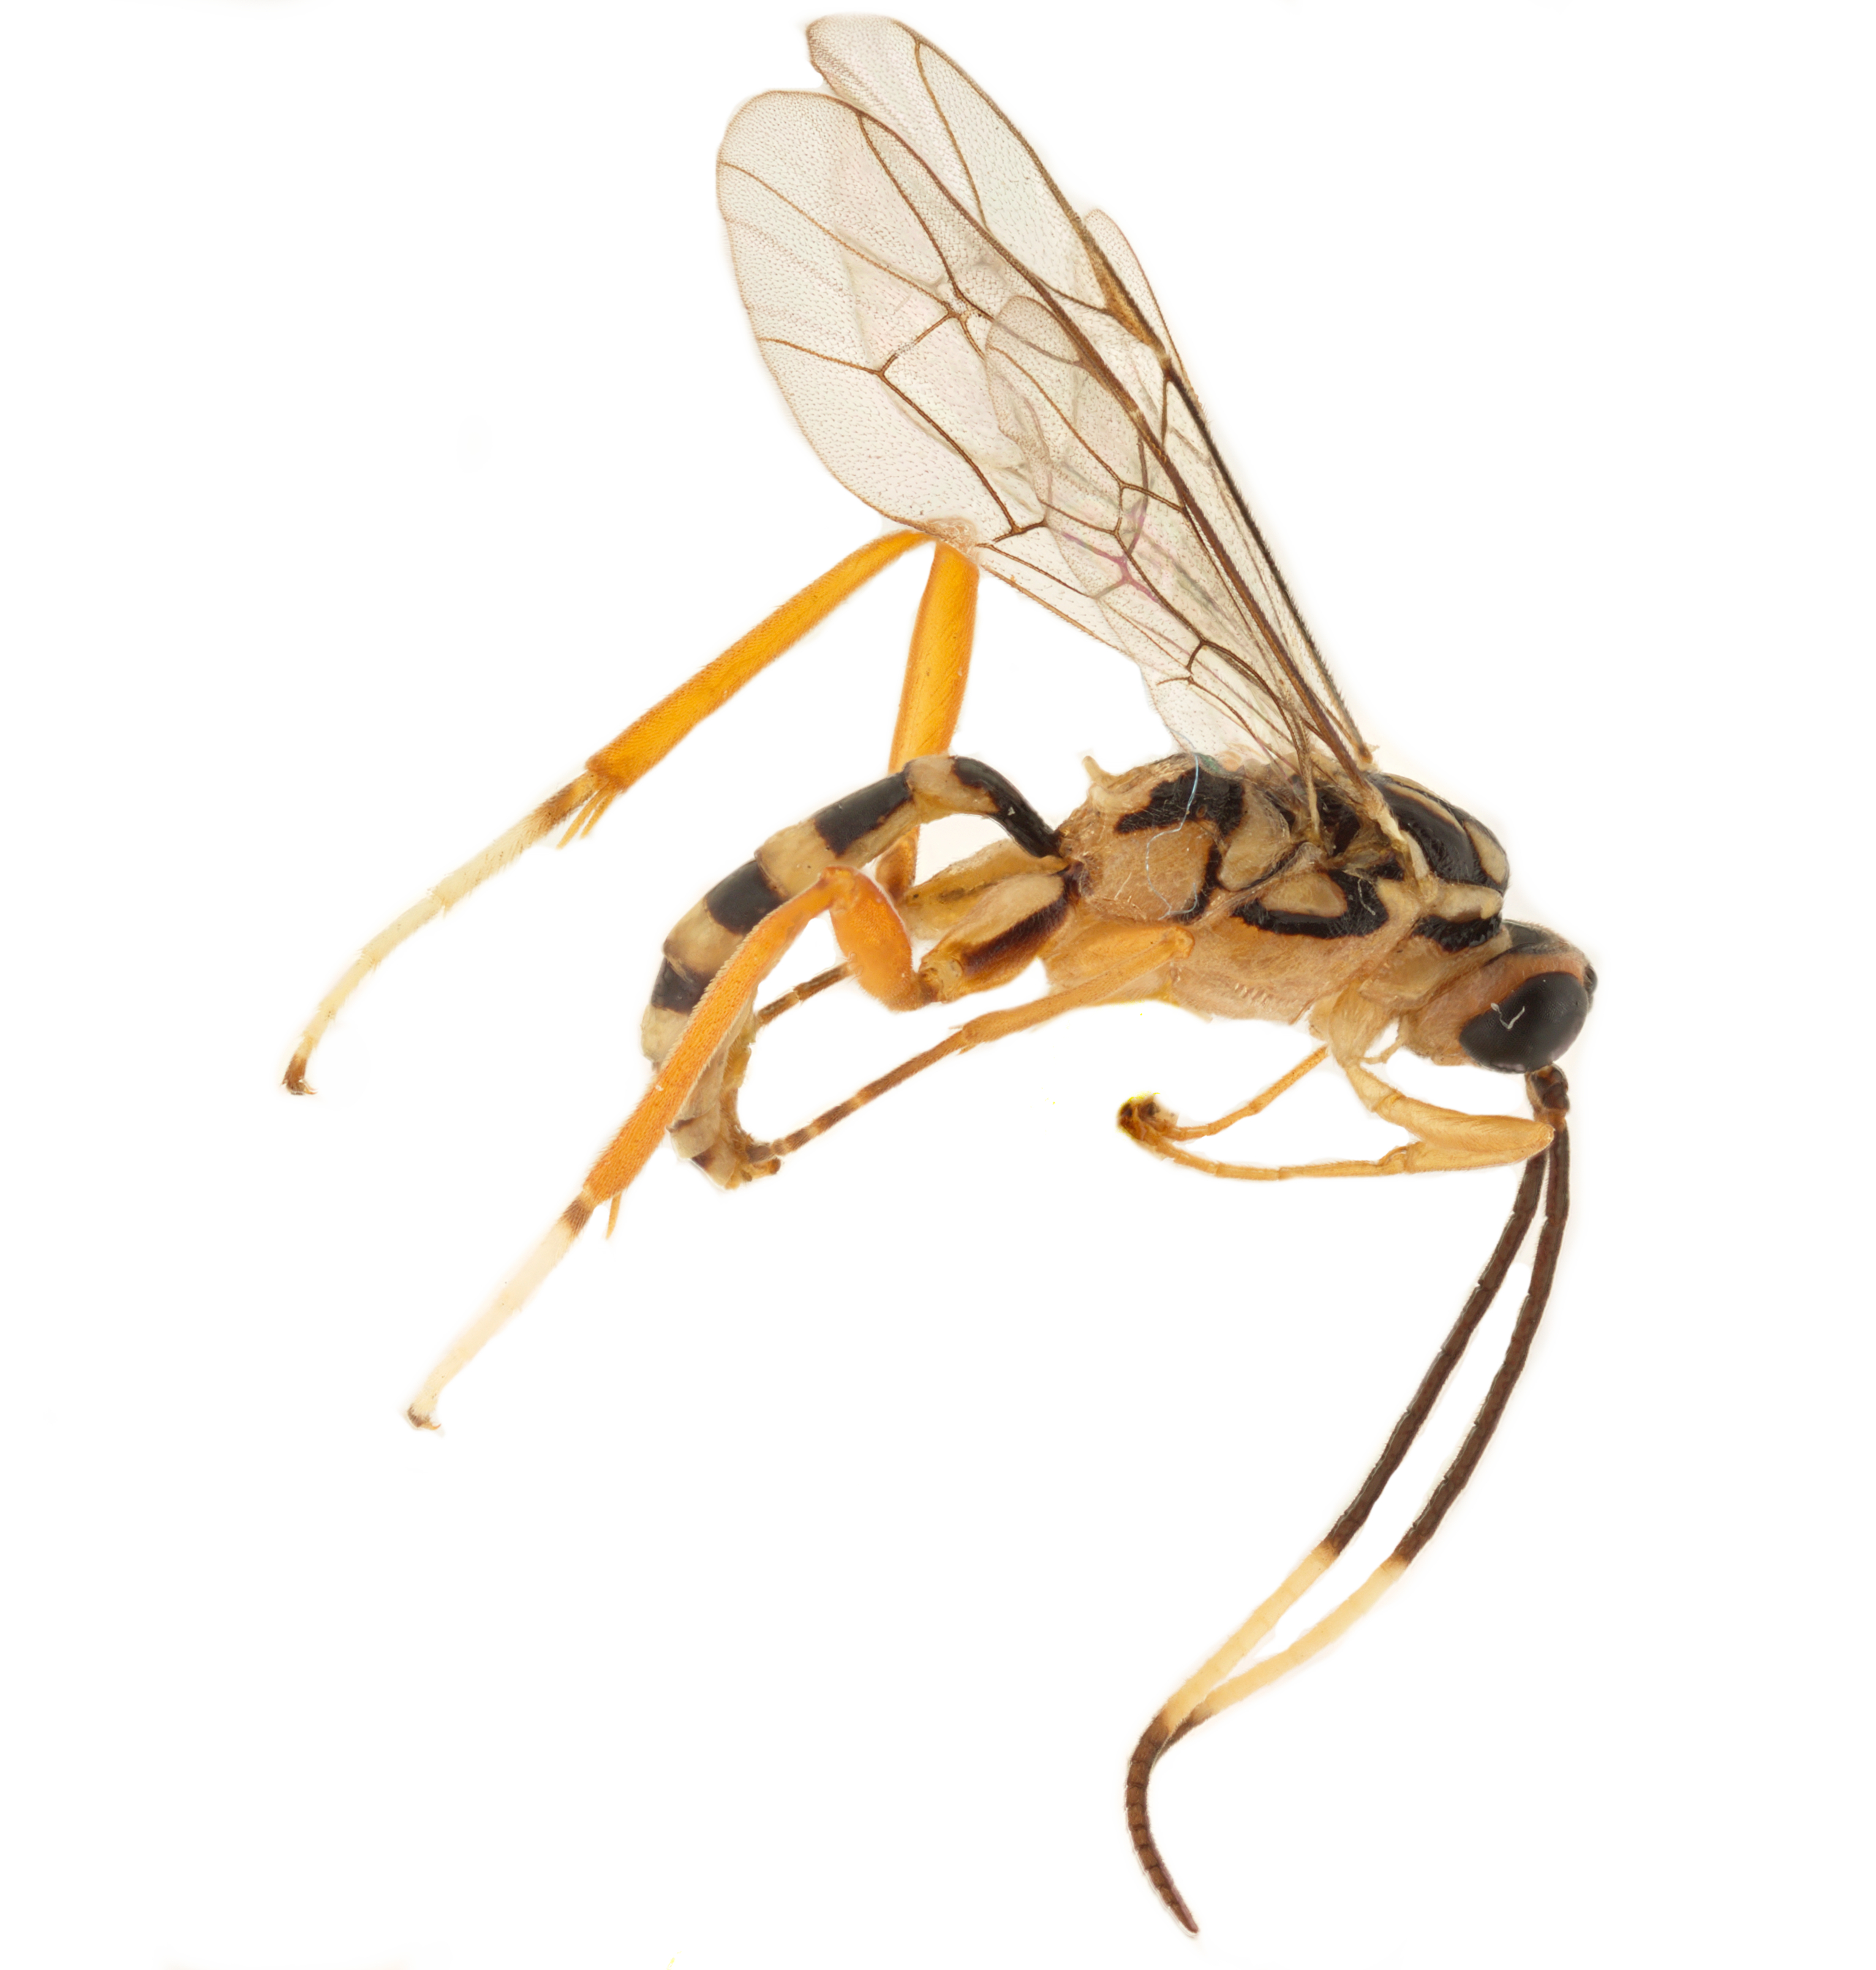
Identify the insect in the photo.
Pachysomoides stupidus
